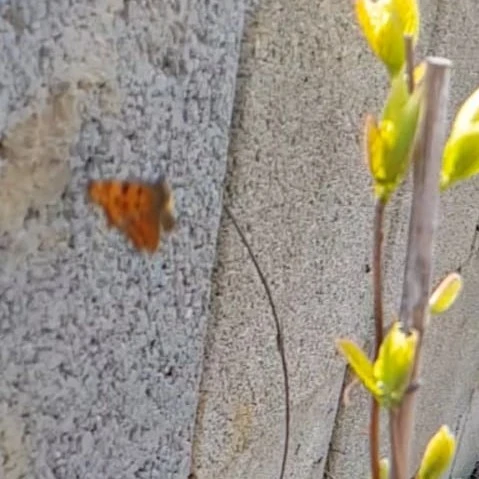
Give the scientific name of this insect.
Polygonia c-album
